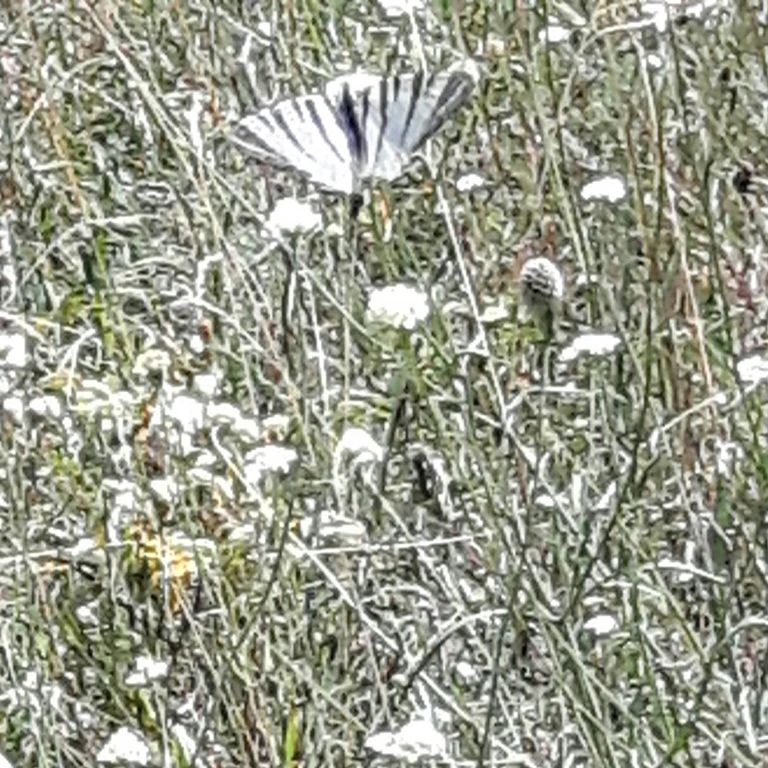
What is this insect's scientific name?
Iphiclides podalirius
